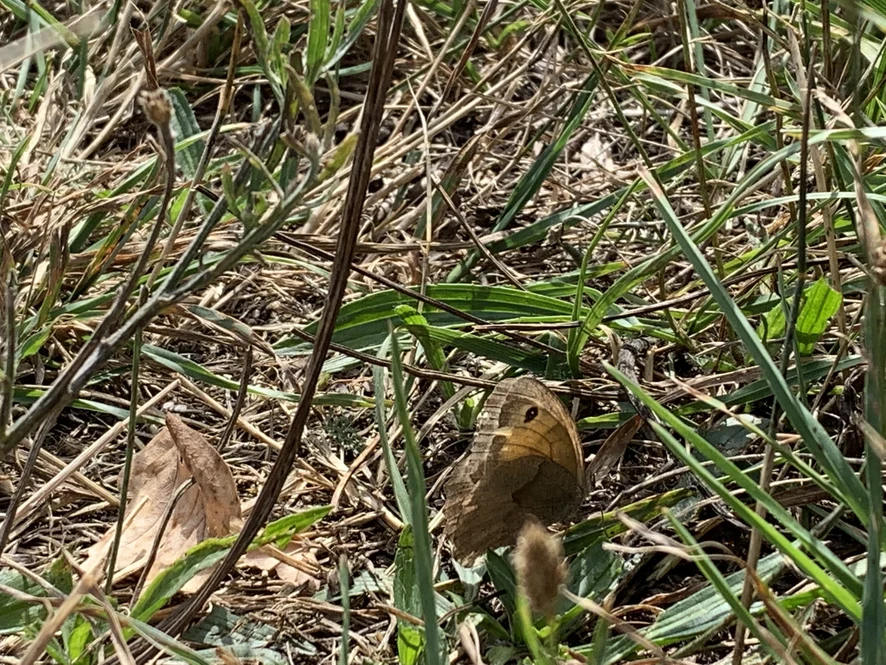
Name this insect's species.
Maniola jurtina
